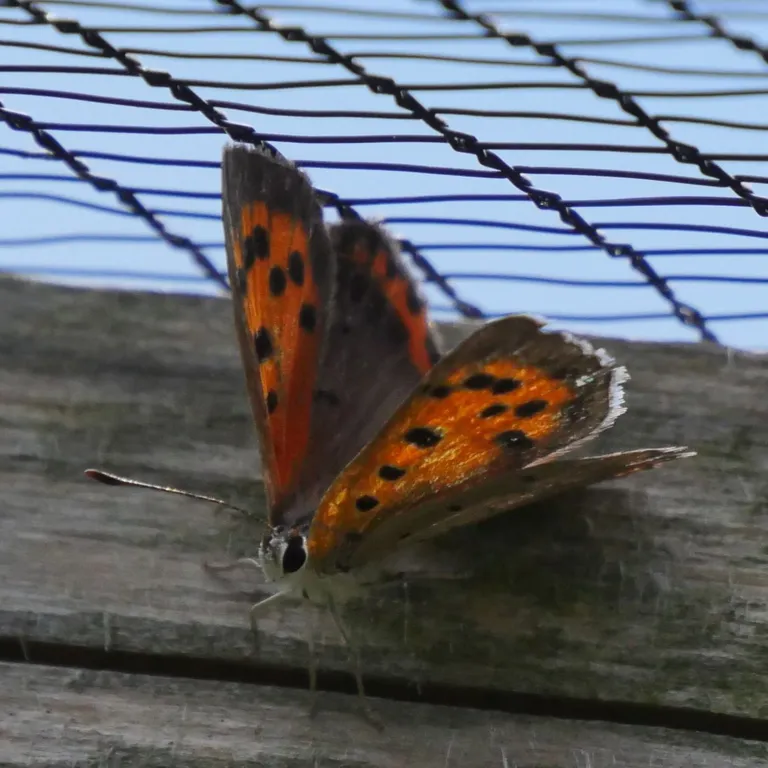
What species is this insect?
Lycaena phlaeas
